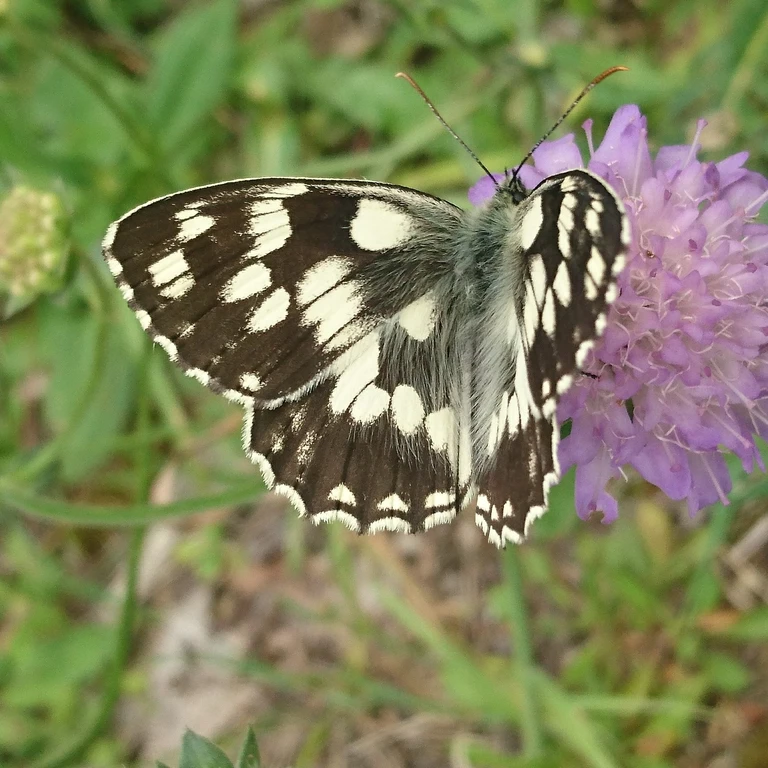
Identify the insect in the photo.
Melanargia galathea
